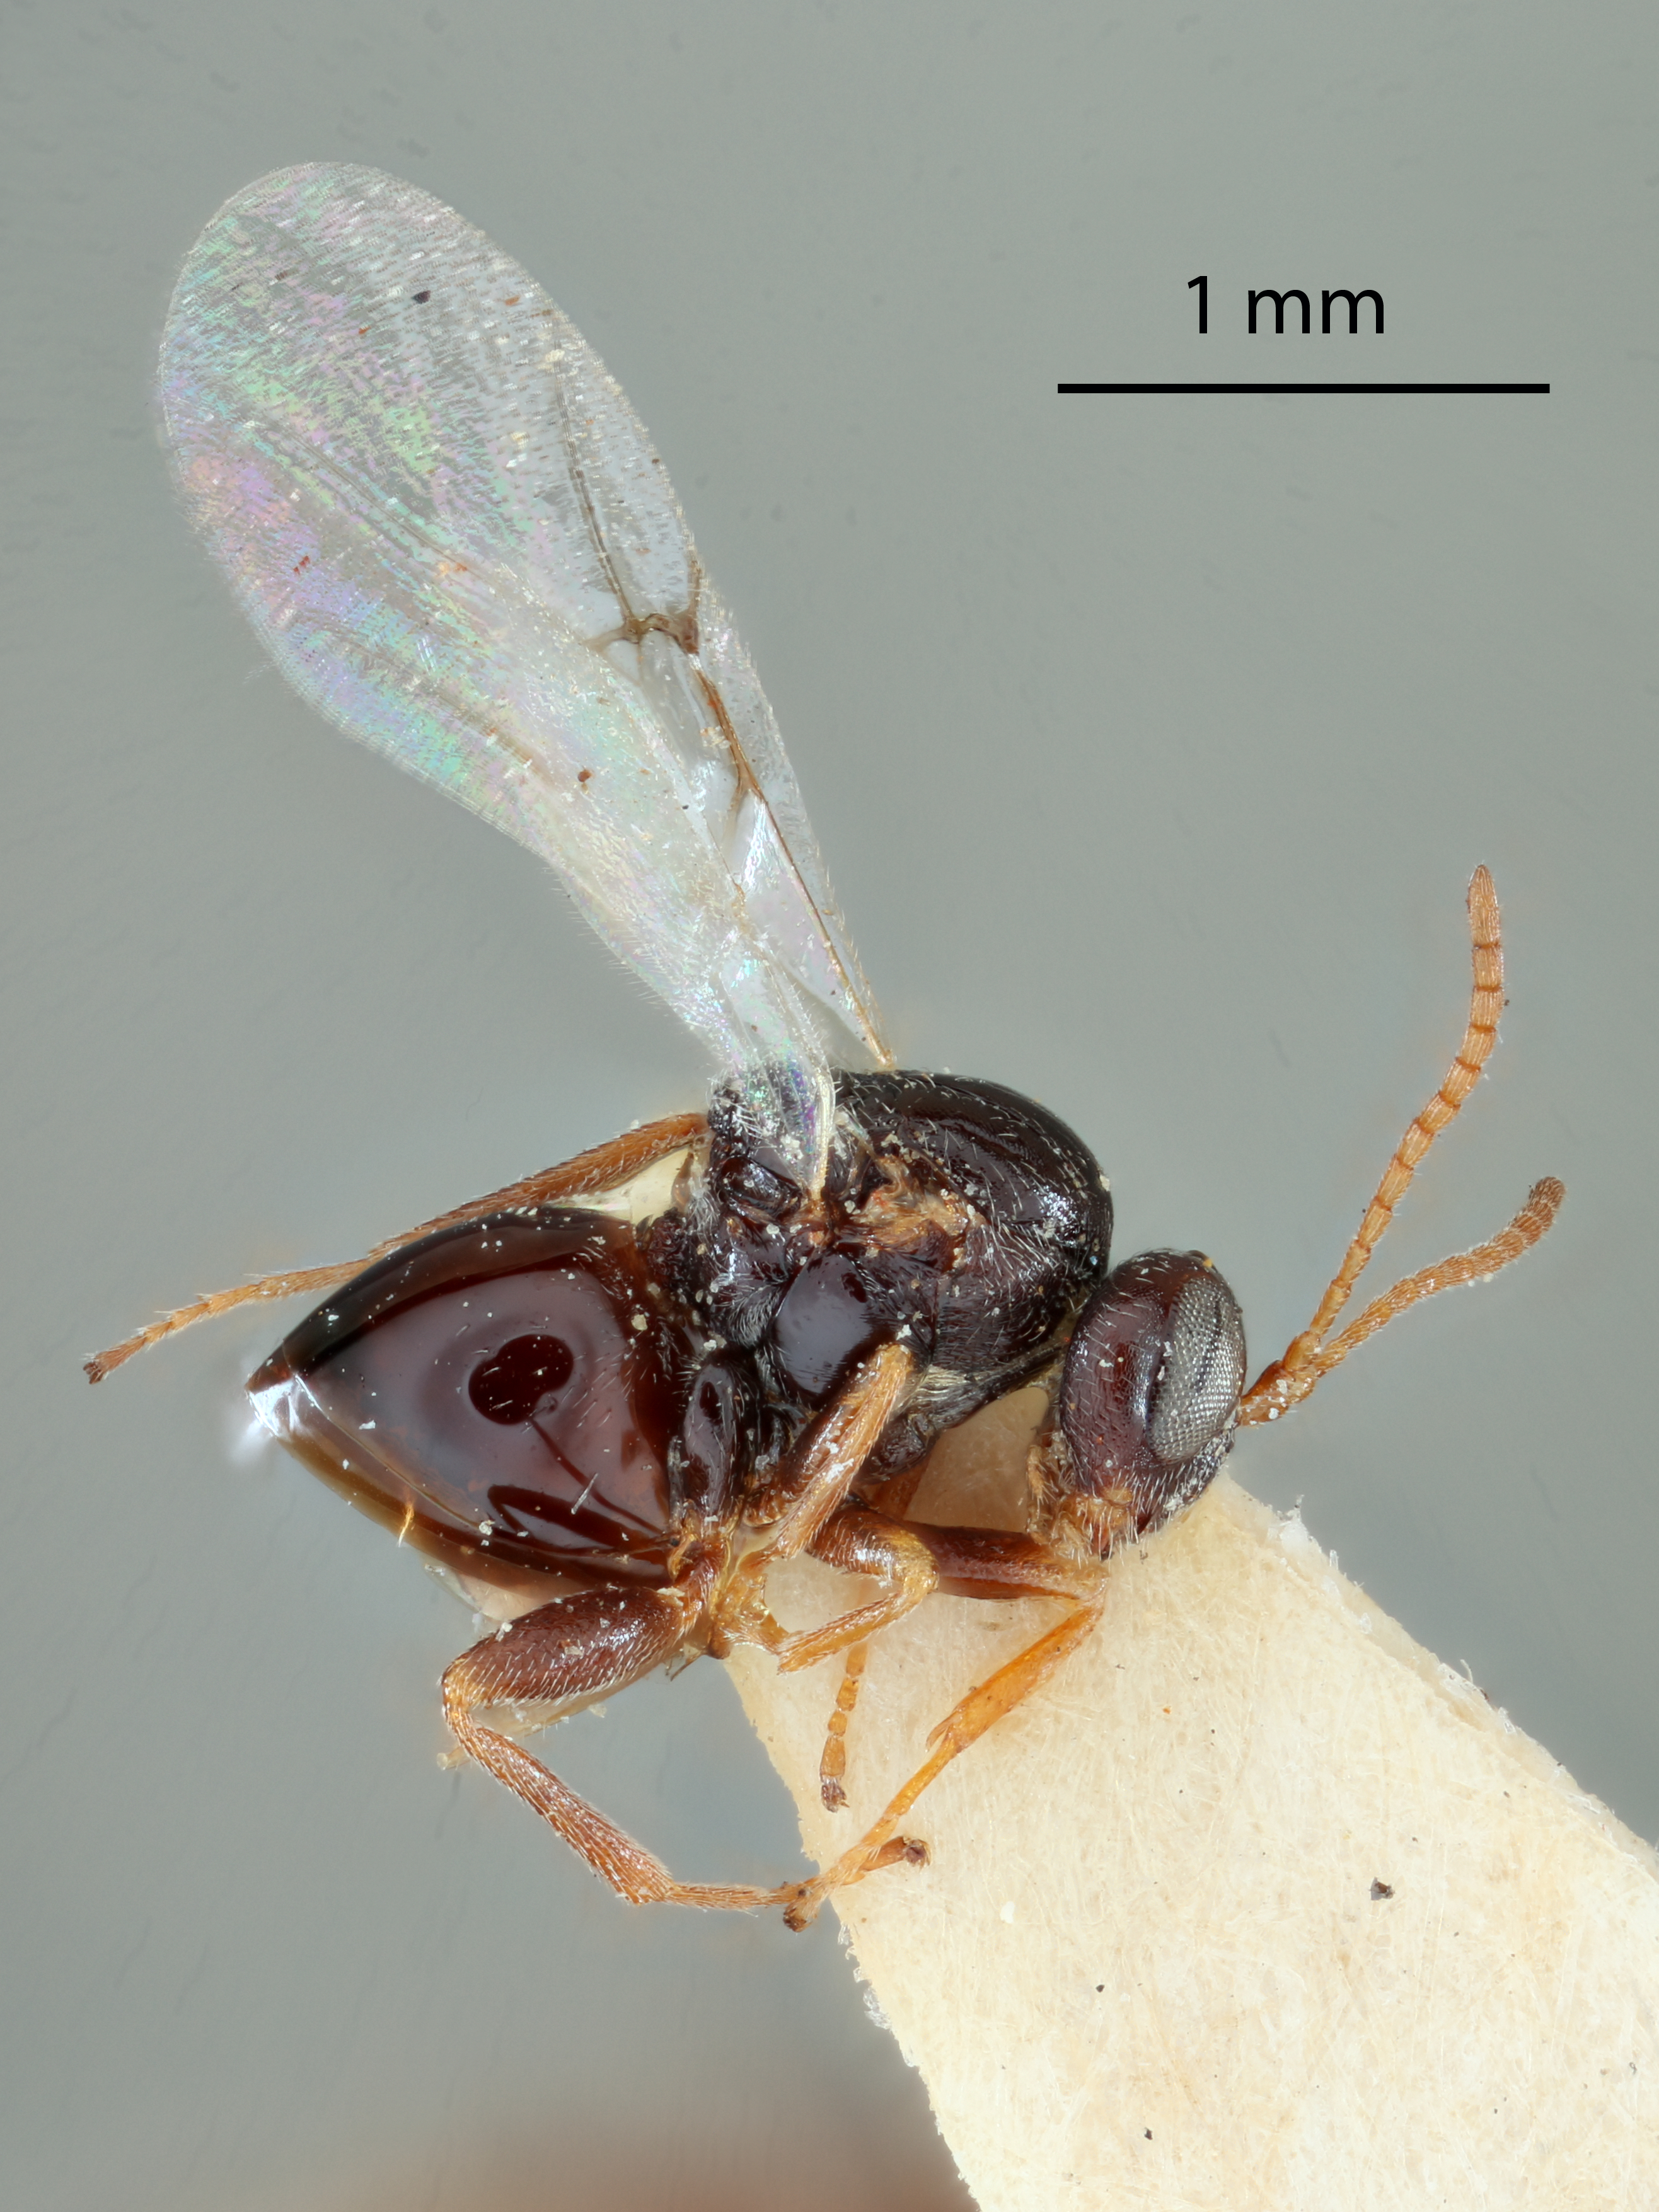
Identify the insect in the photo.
Diplolepis occultata
